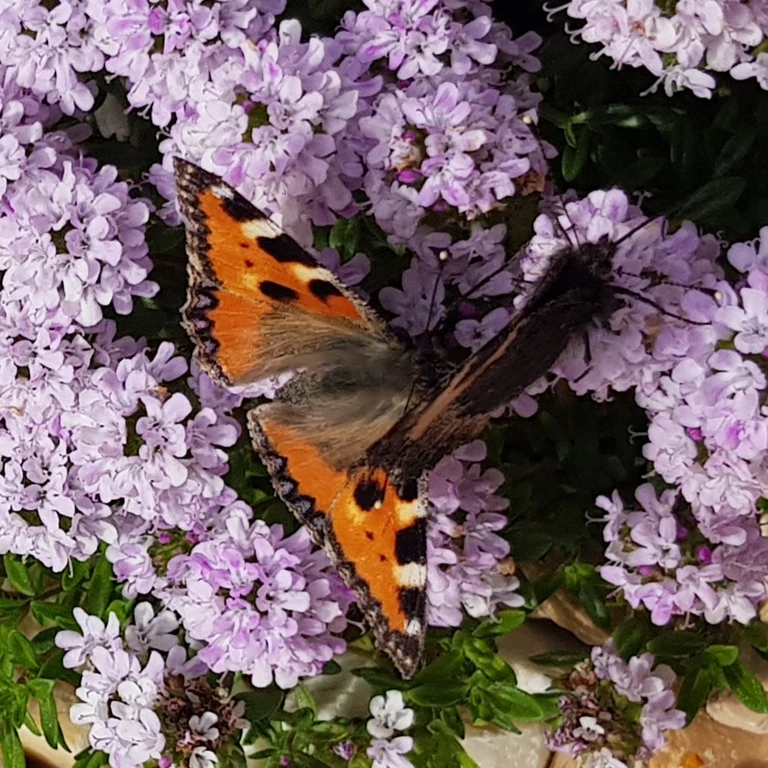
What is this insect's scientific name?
Aglais urticae
